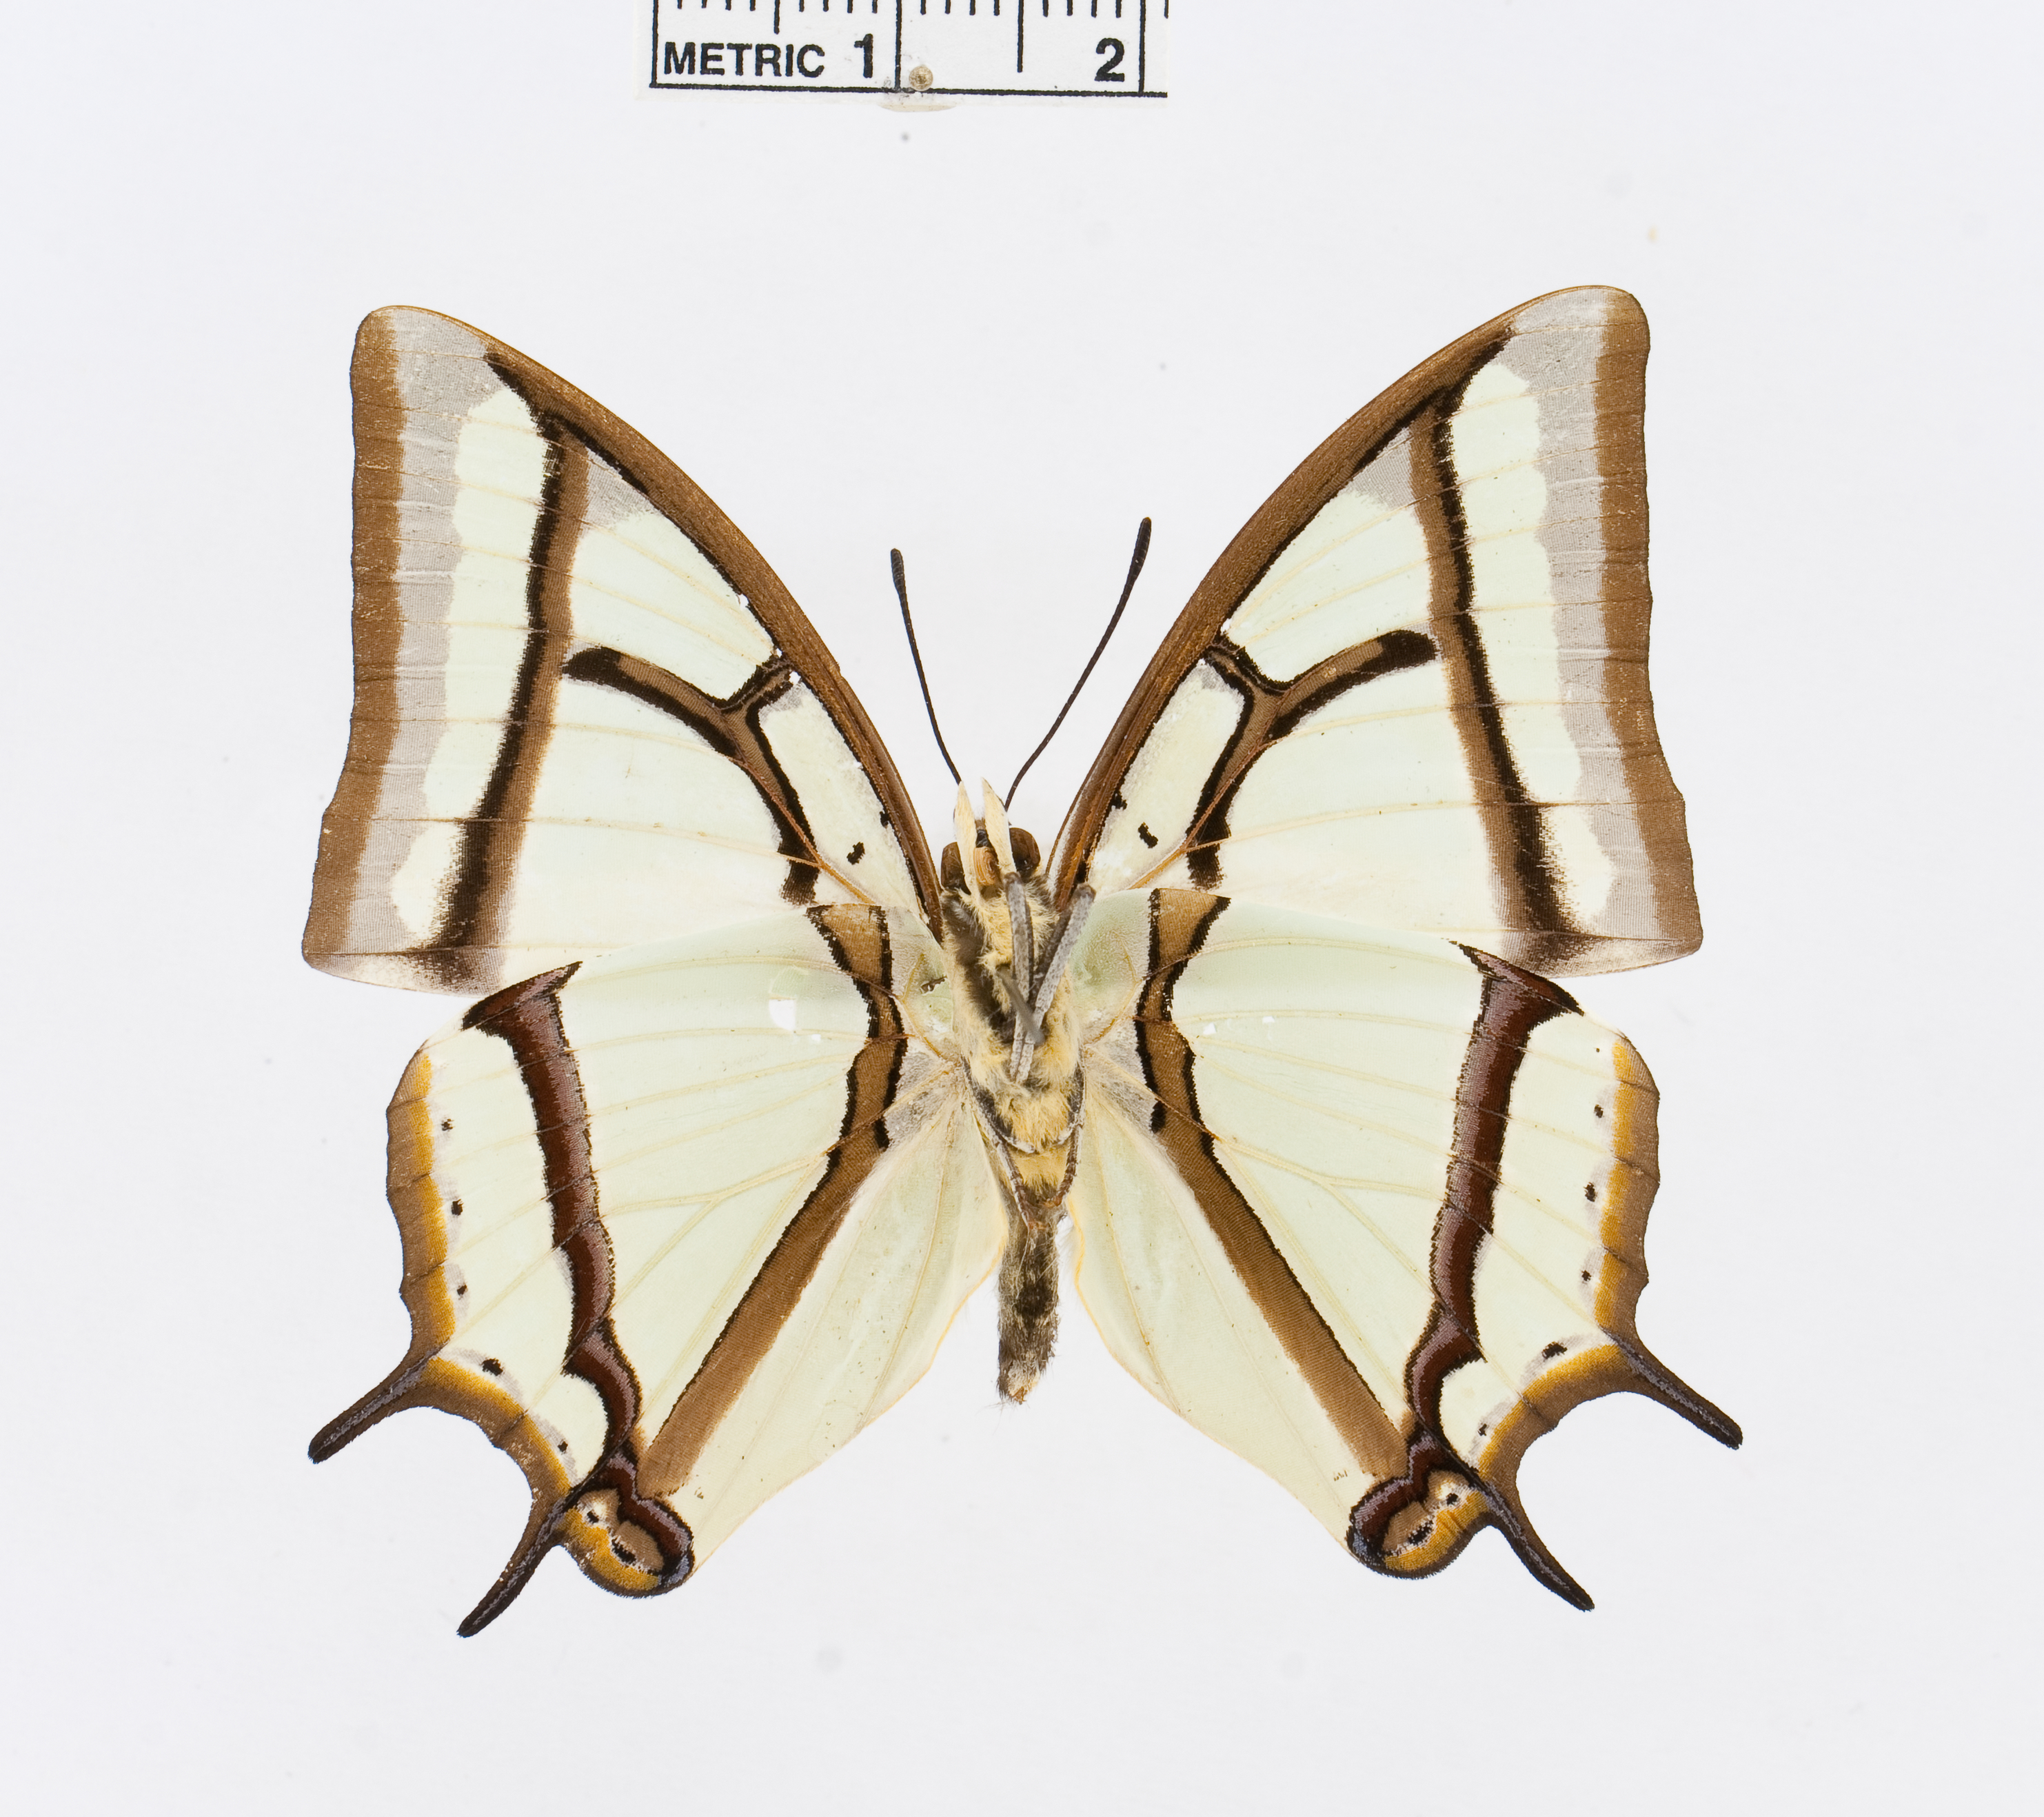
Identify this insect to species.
Polyura narcaeus
